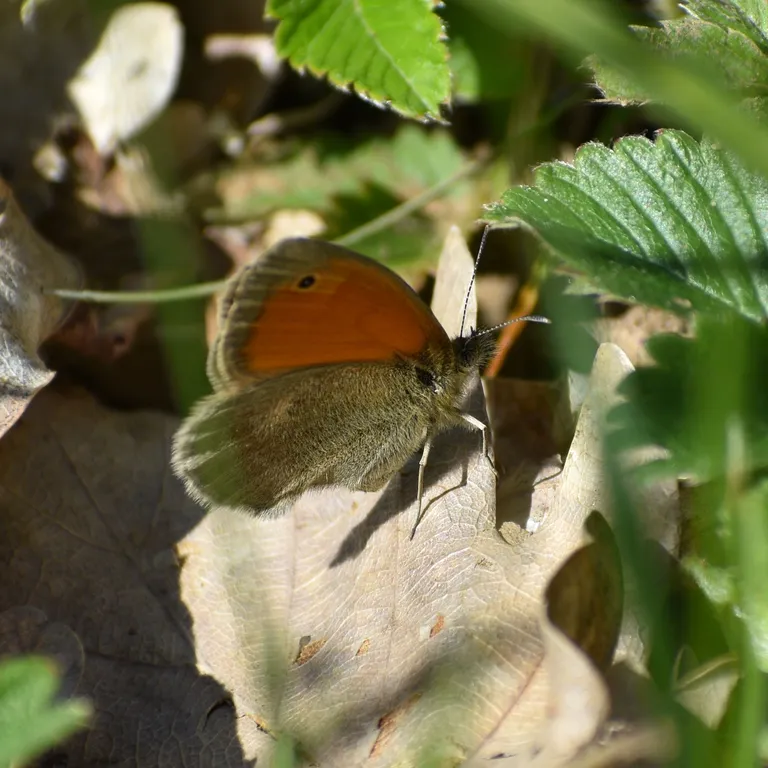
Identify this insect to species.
Coenonympha pamphilus
